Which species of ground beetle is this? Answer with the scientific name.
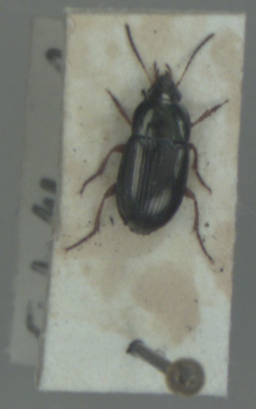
Amara anthobia
